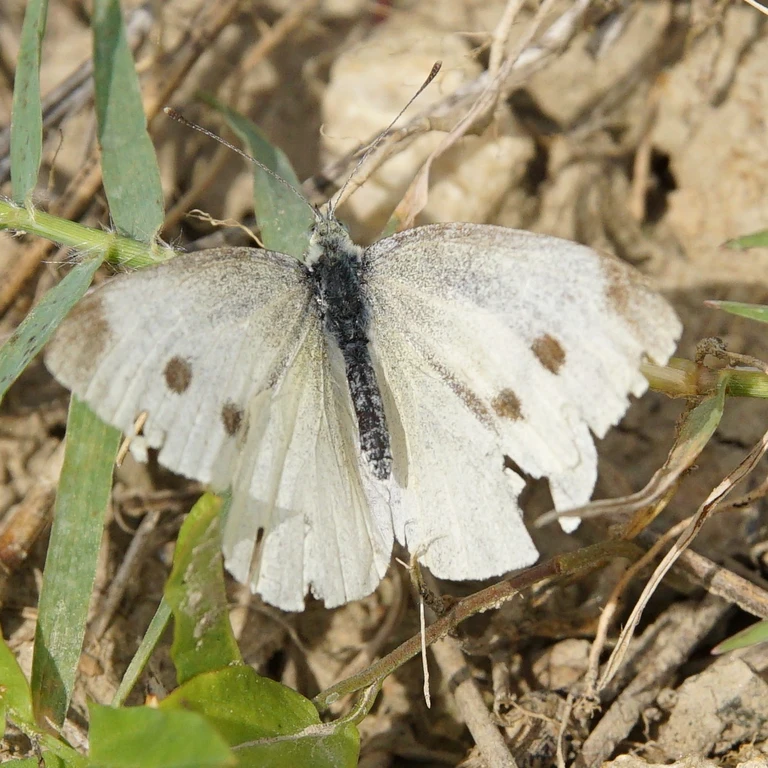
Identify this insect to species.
Pieris rapae
